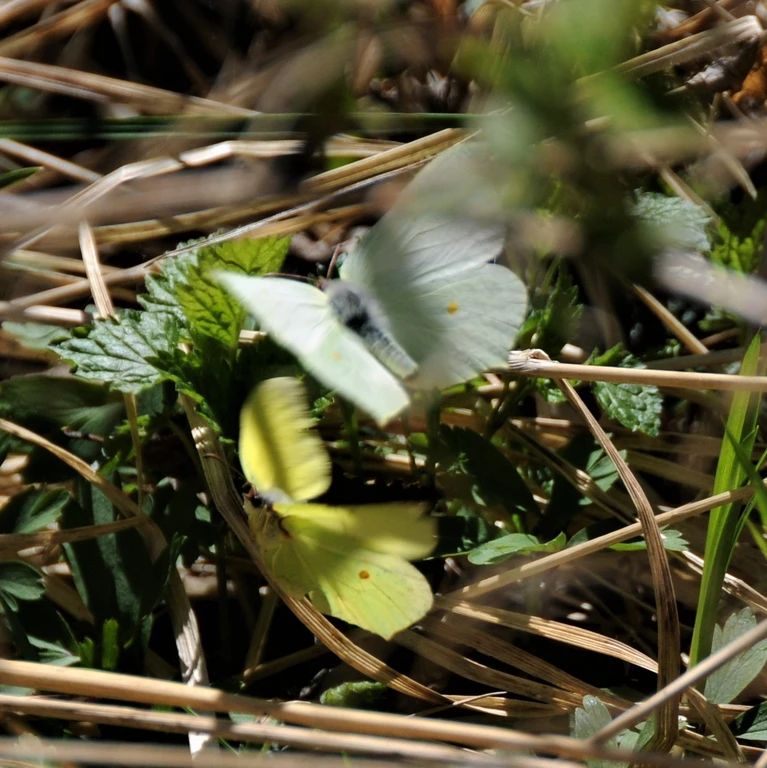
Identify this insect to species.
Gonepteryx rhamni
